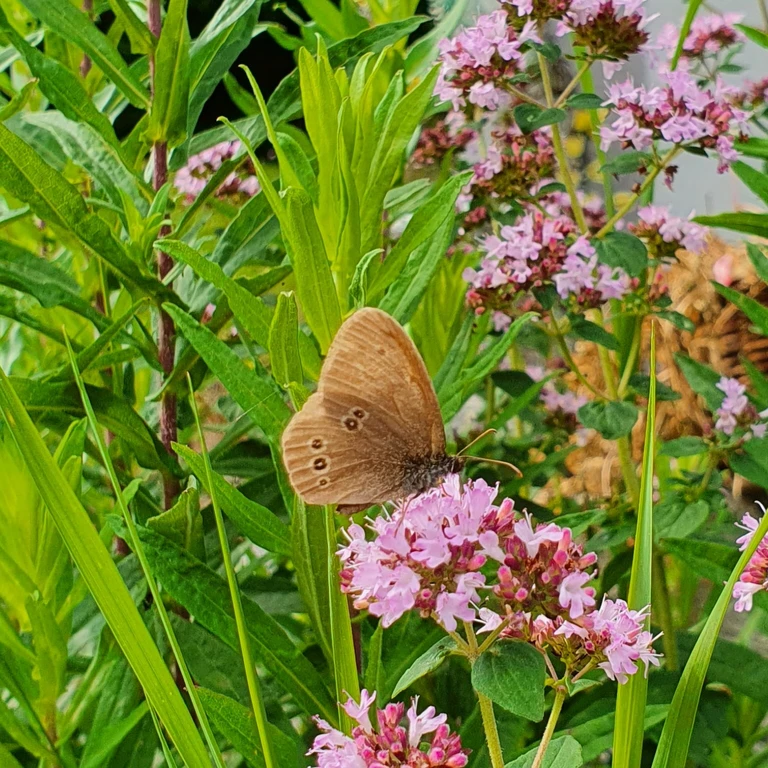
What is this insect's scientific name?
Aphantopus hyperantus
